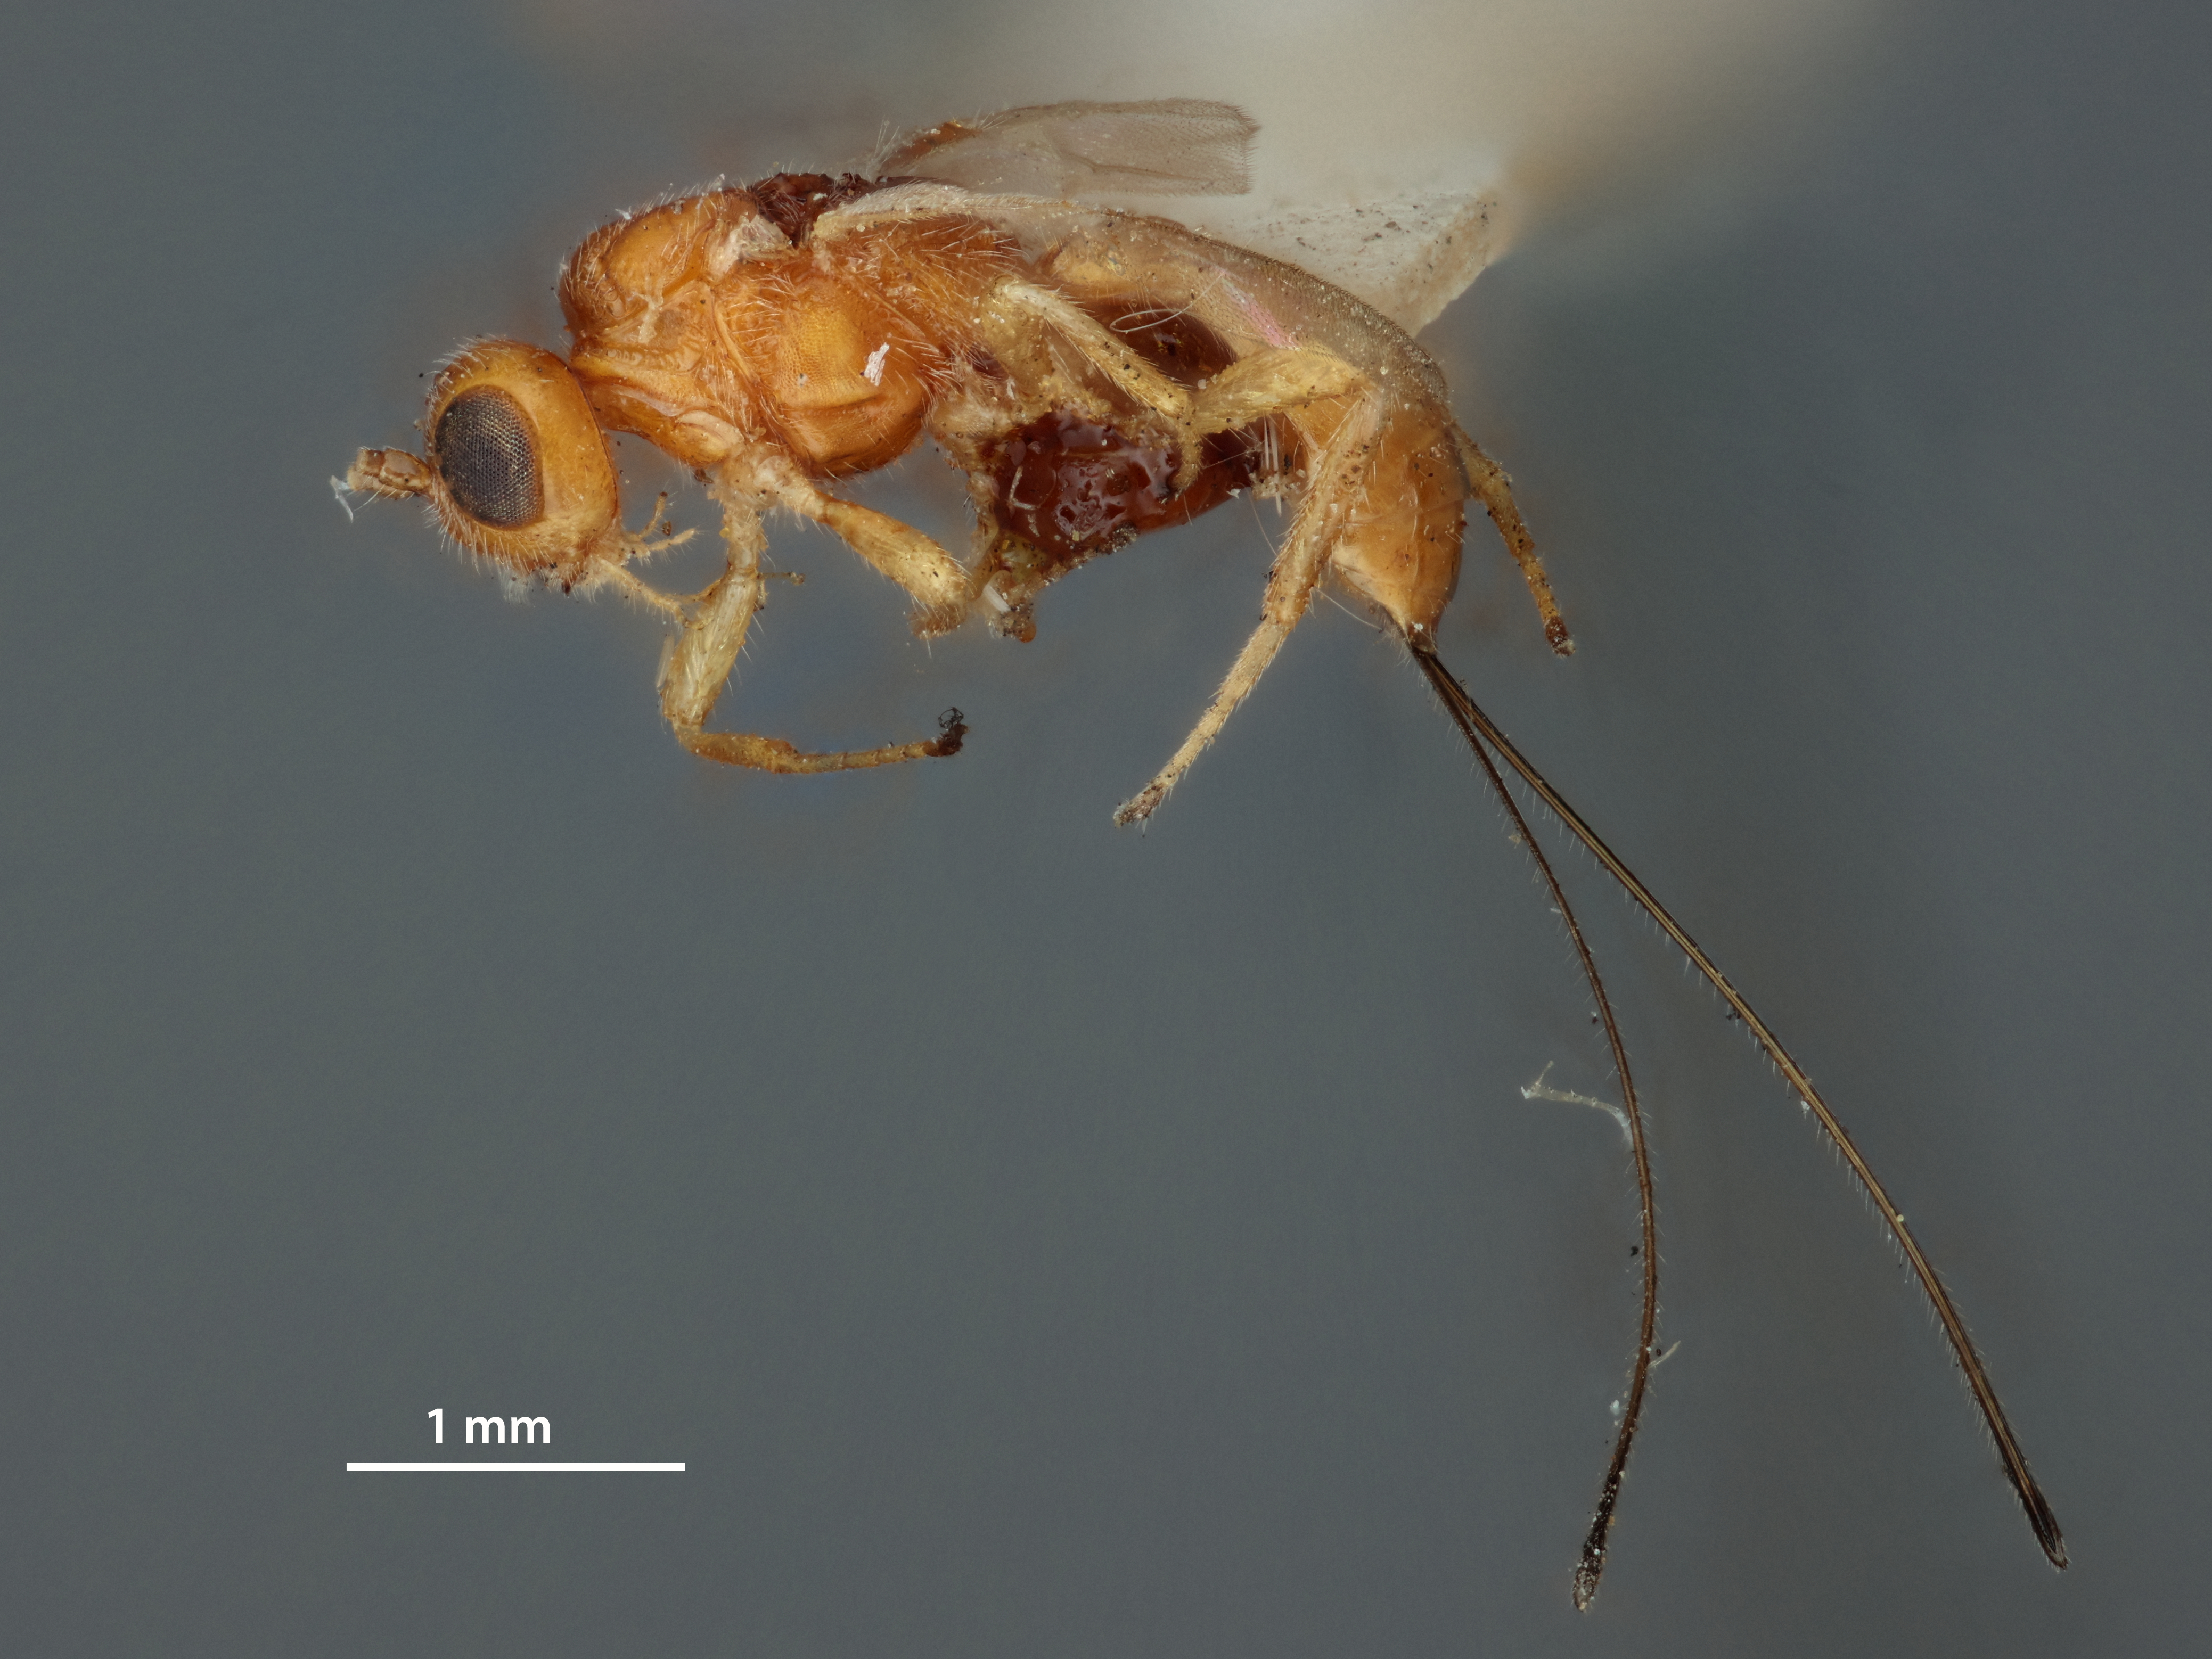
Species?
Allorhogas gallicola
